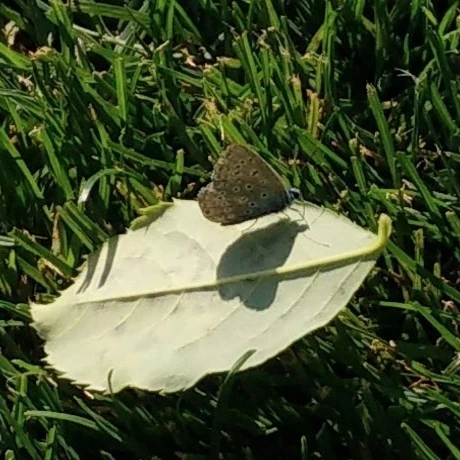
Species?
Polyommatus icarus
